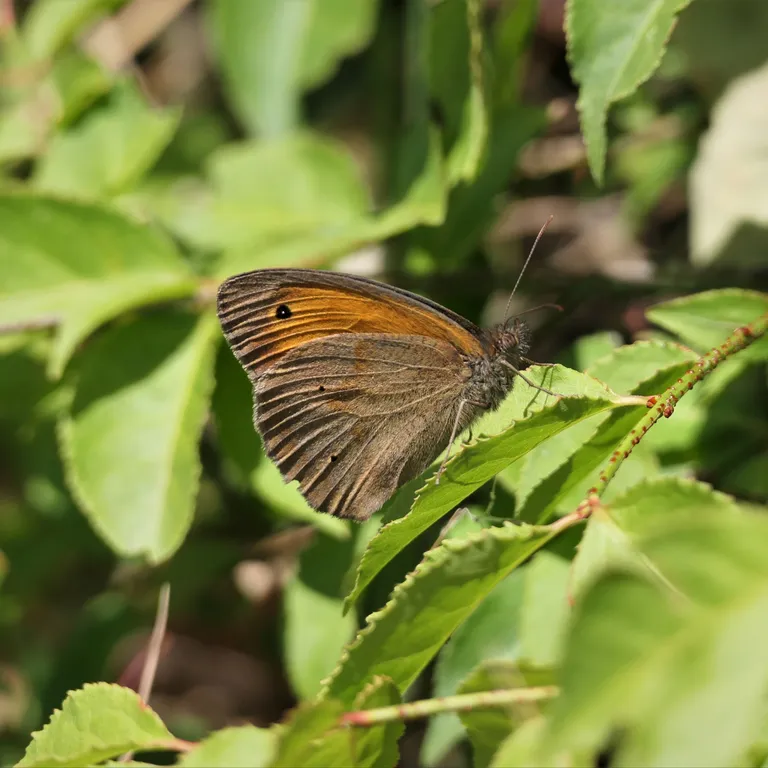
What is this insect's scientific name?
Maniola jurtina
